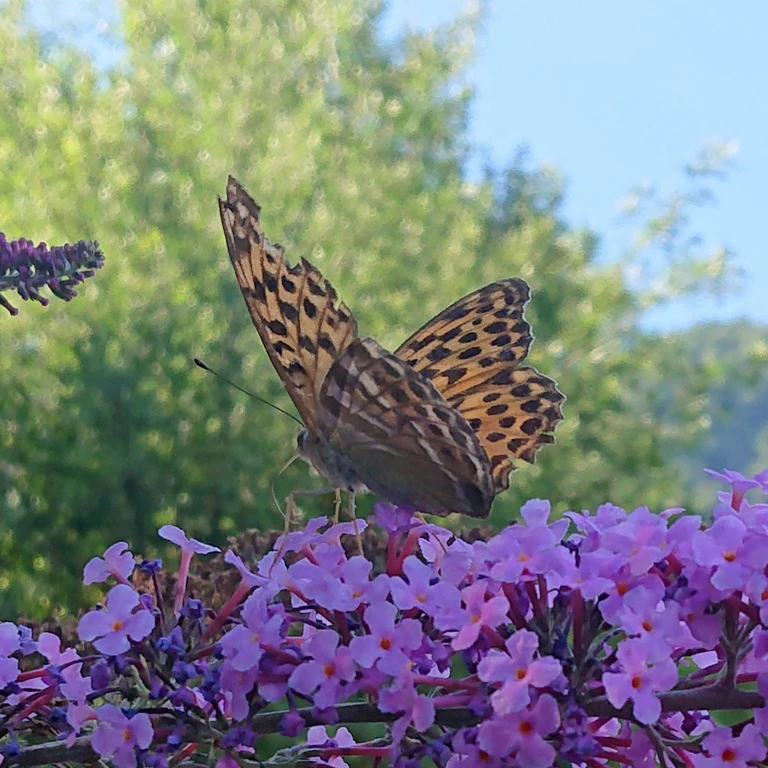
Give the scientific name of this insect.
Argynnis paphia
